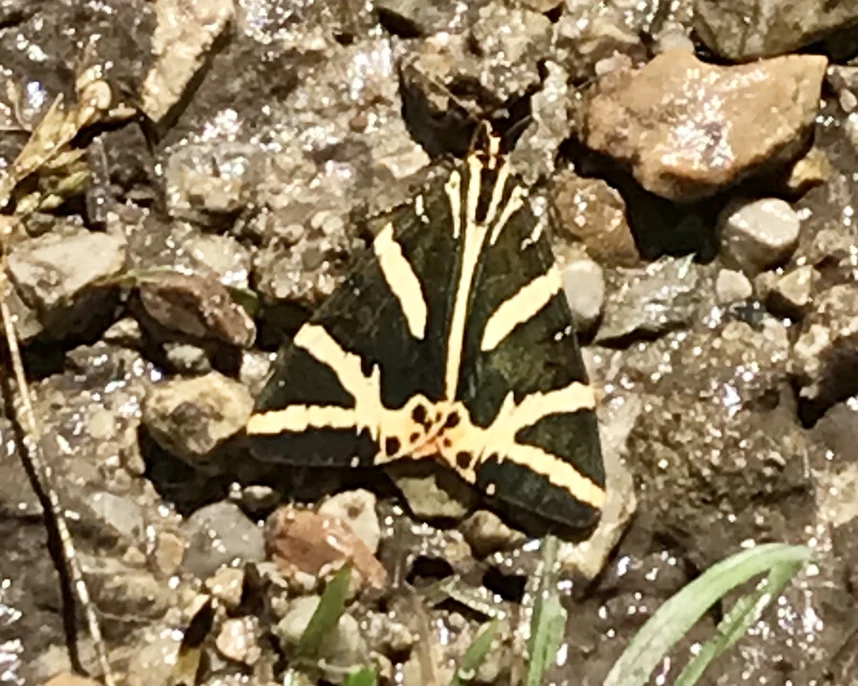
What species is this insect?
Euplagia quadripunctaria
